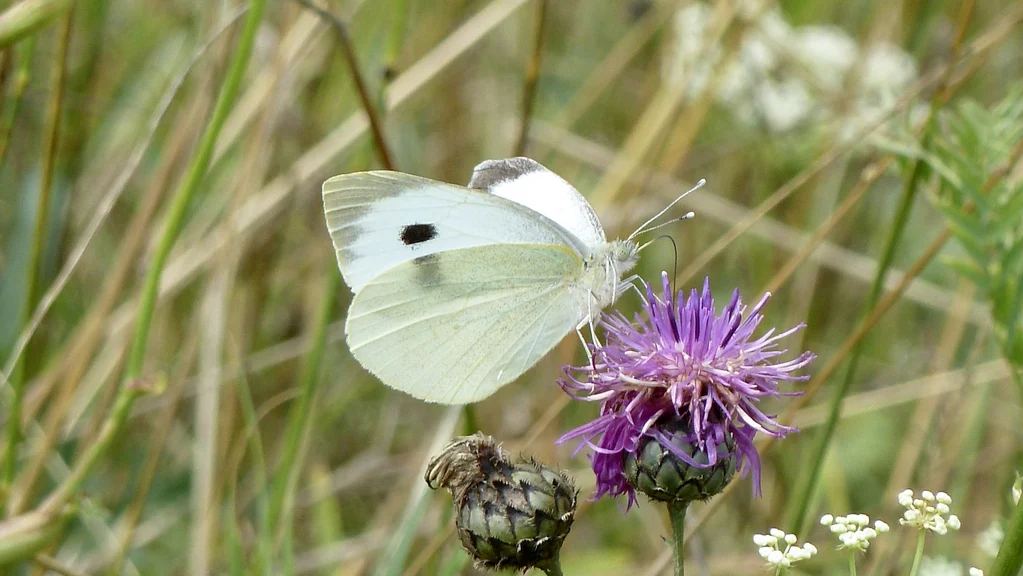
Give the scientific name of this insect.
Pieris brassicae
